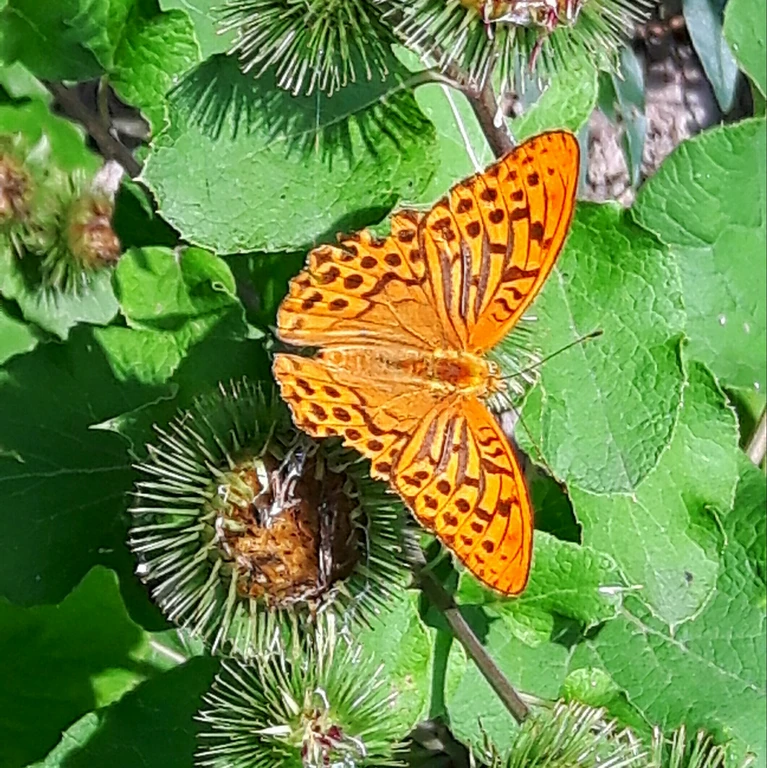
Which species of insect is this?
Argynnis paphia
